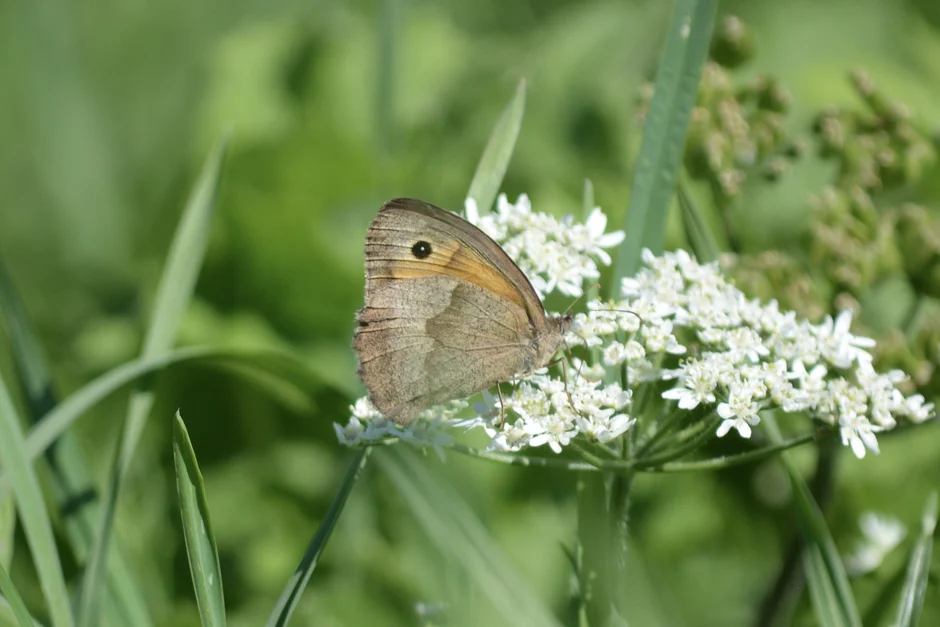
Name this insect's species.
Maniola jurtina
